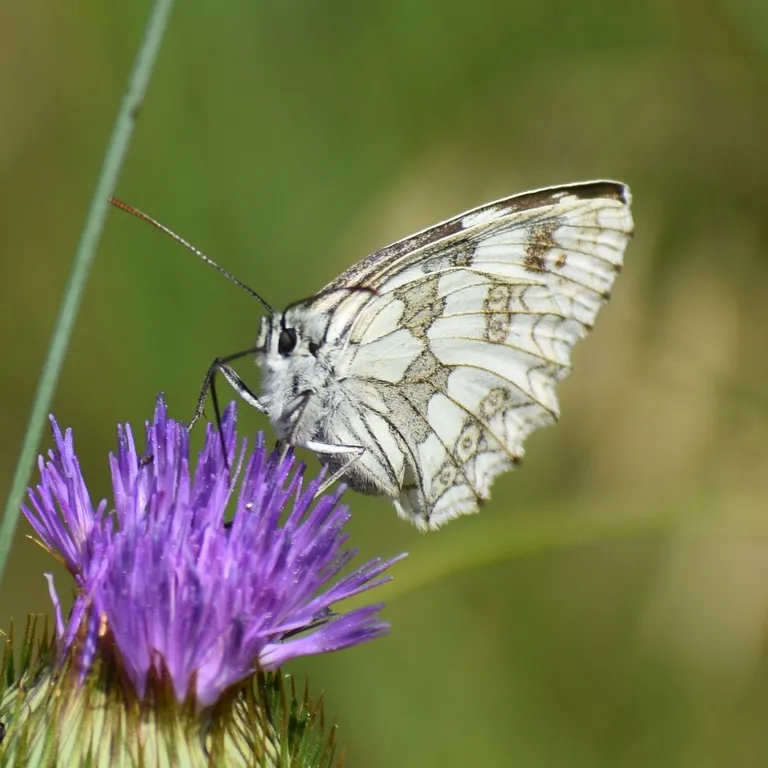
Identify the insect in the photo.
Melanargia galathea
